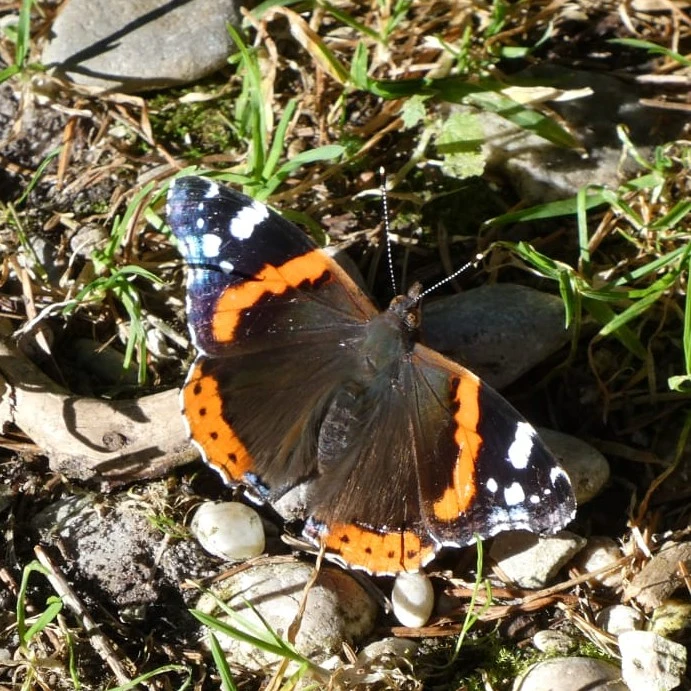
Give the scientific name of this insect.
Vanessa atalanta
